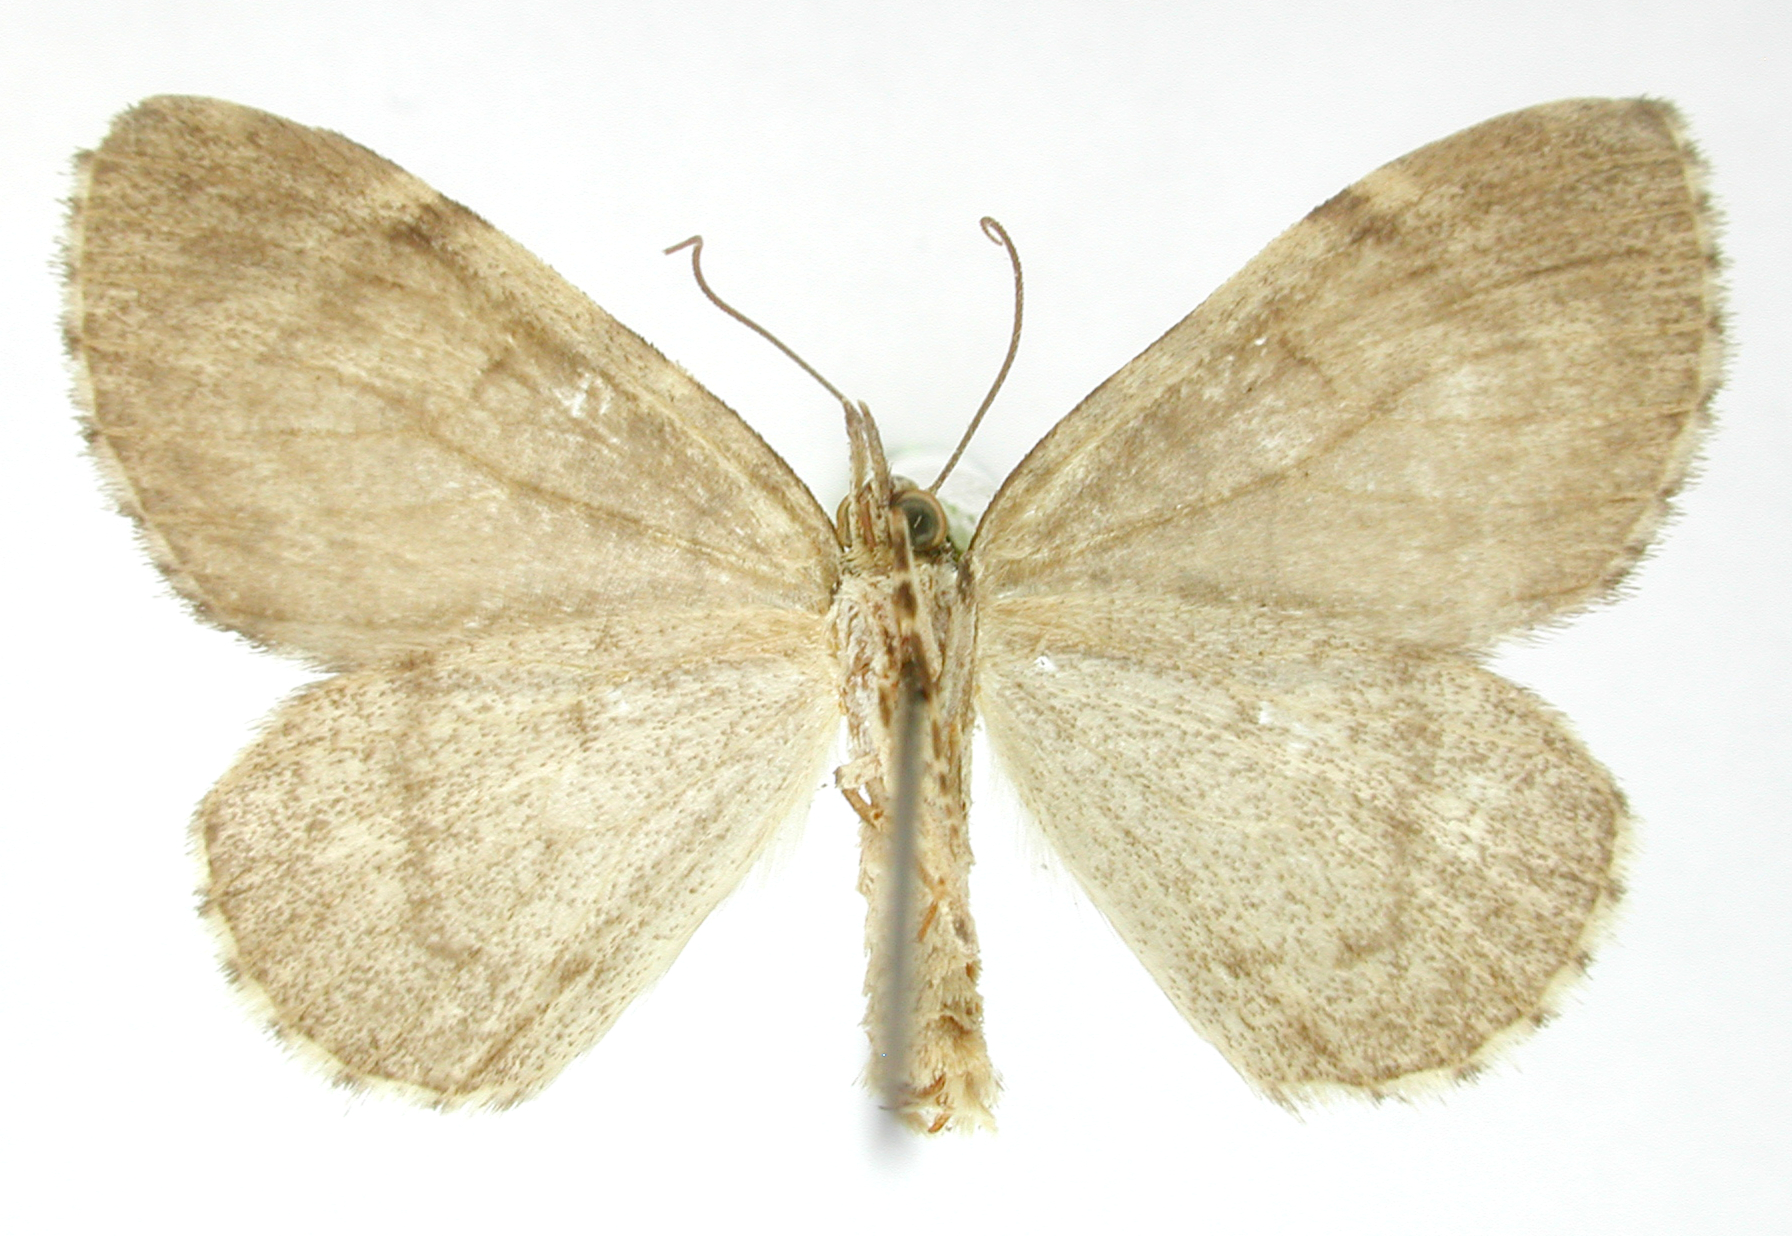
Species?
Hydriomena ciniana
